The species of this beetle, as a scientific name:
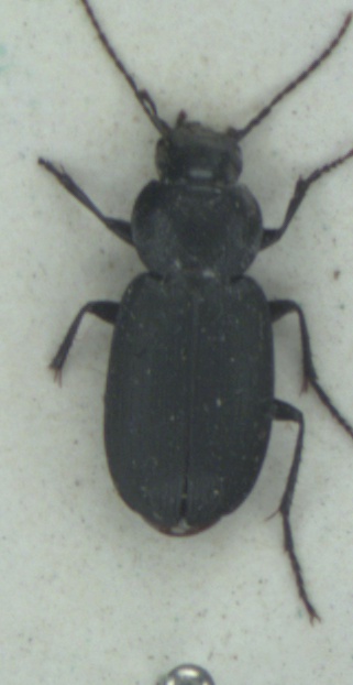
Licinus depressus
